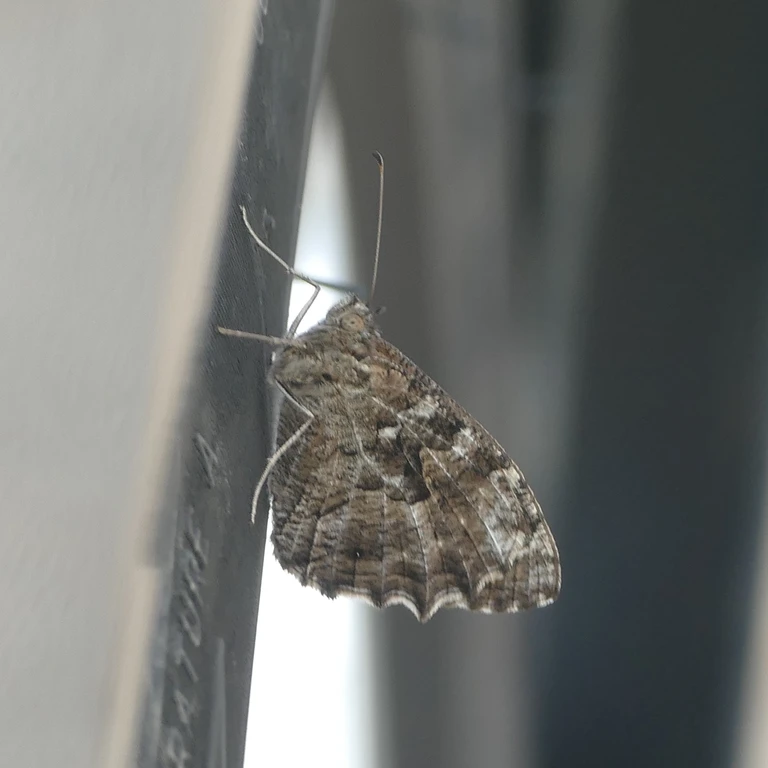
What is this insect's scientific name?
Hipparchia semele
